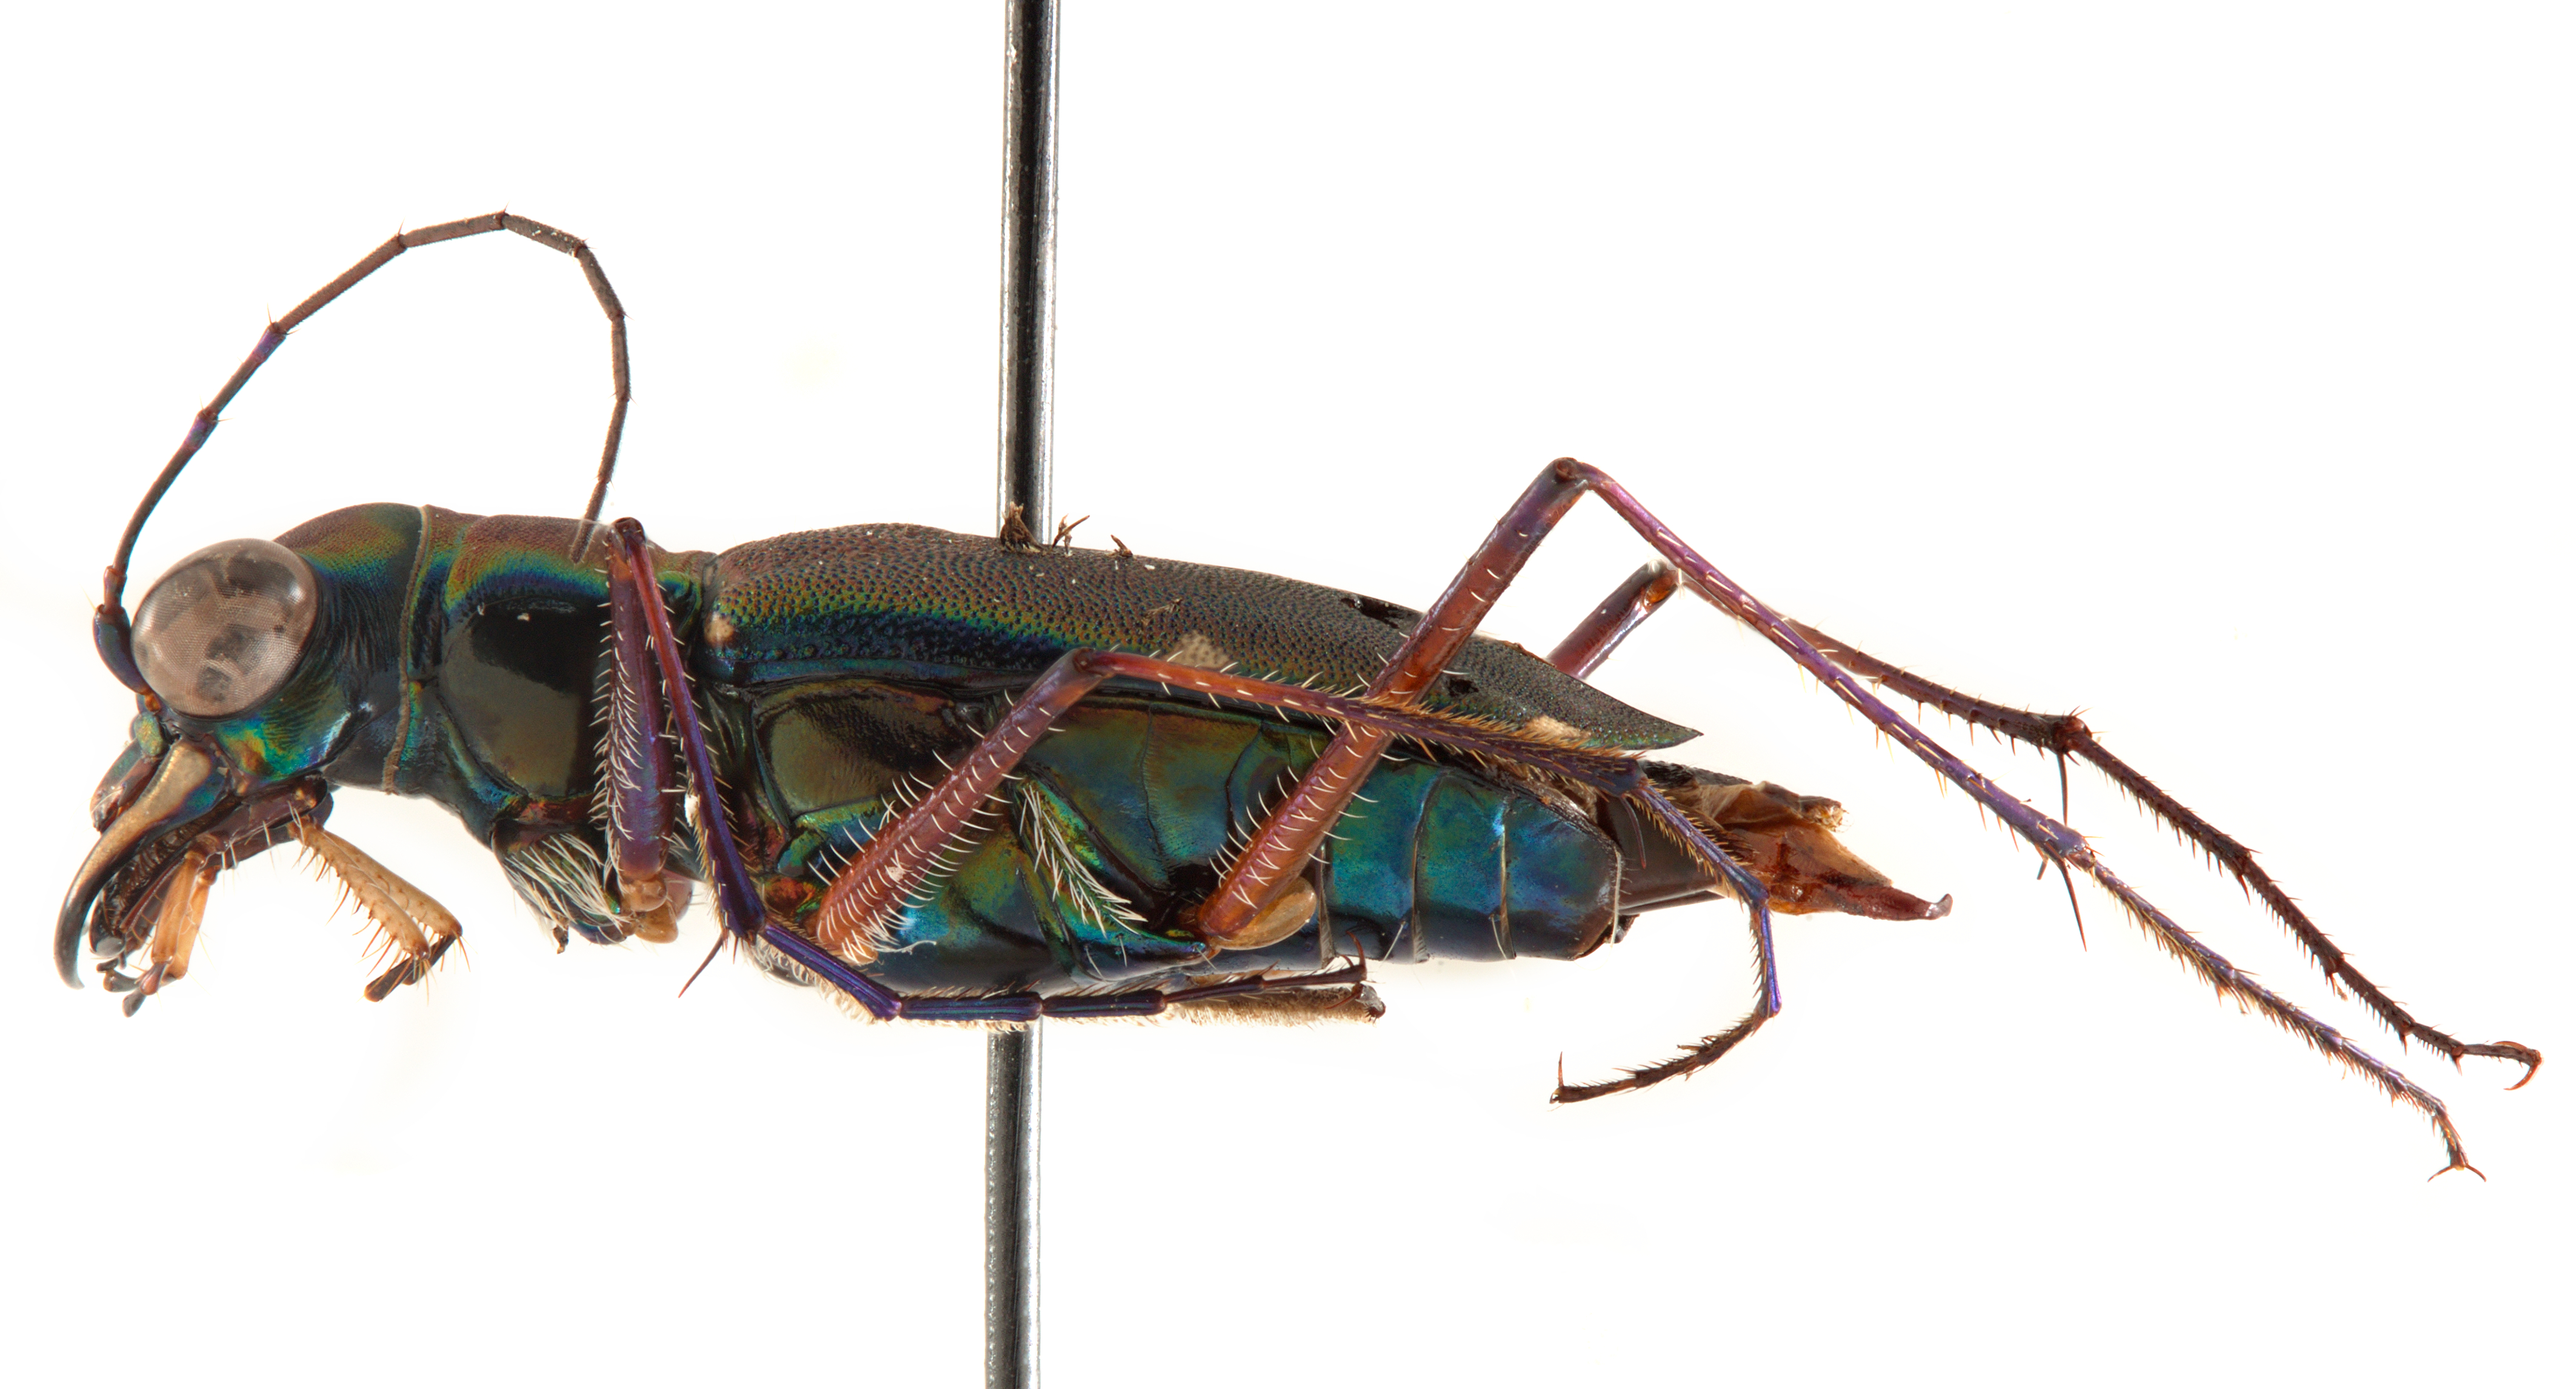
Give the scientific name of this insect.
Odontocheila confusa
